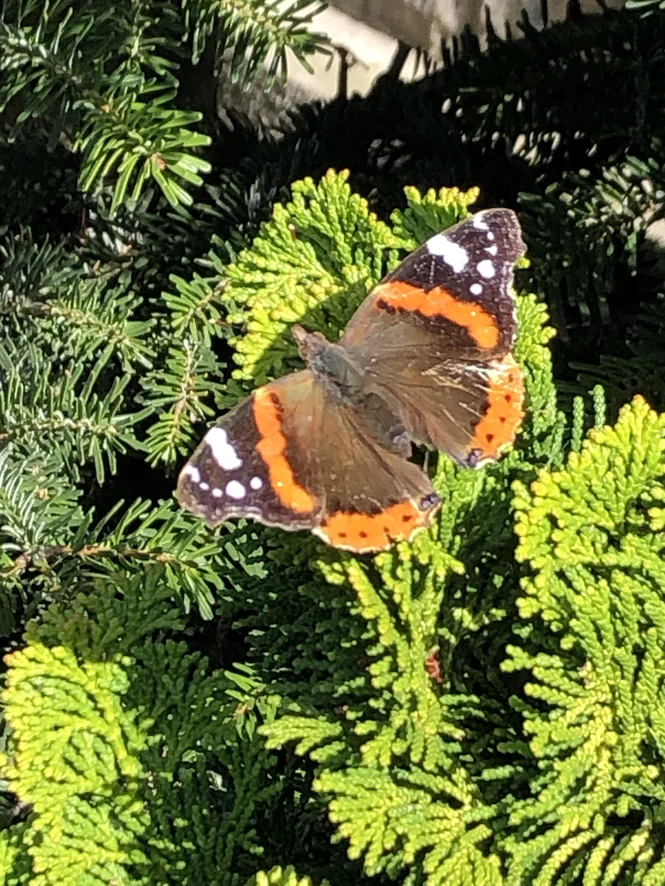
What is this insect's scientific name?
Vanessa atalanta
